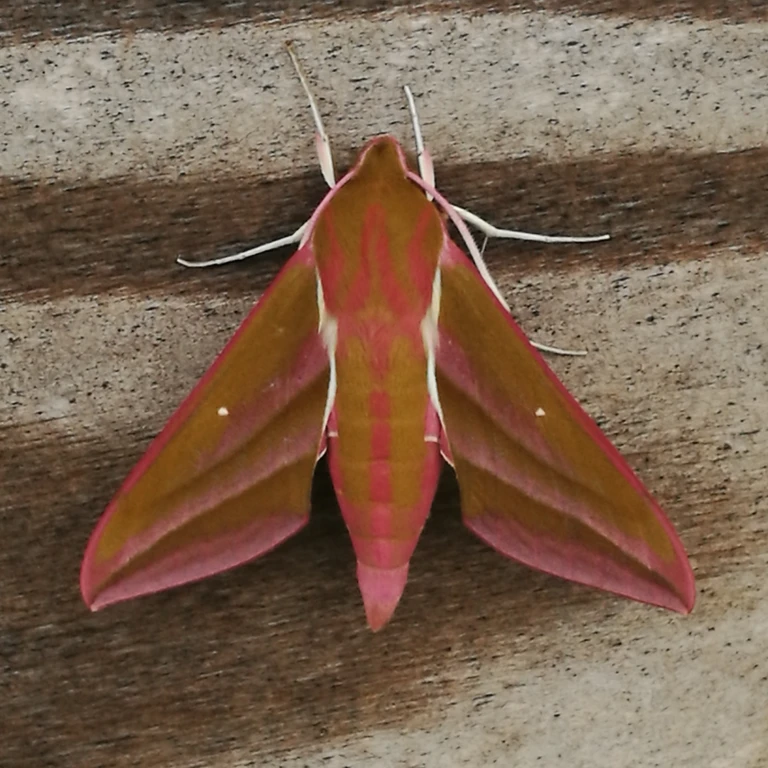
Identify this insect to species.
Deilephila elpenor
